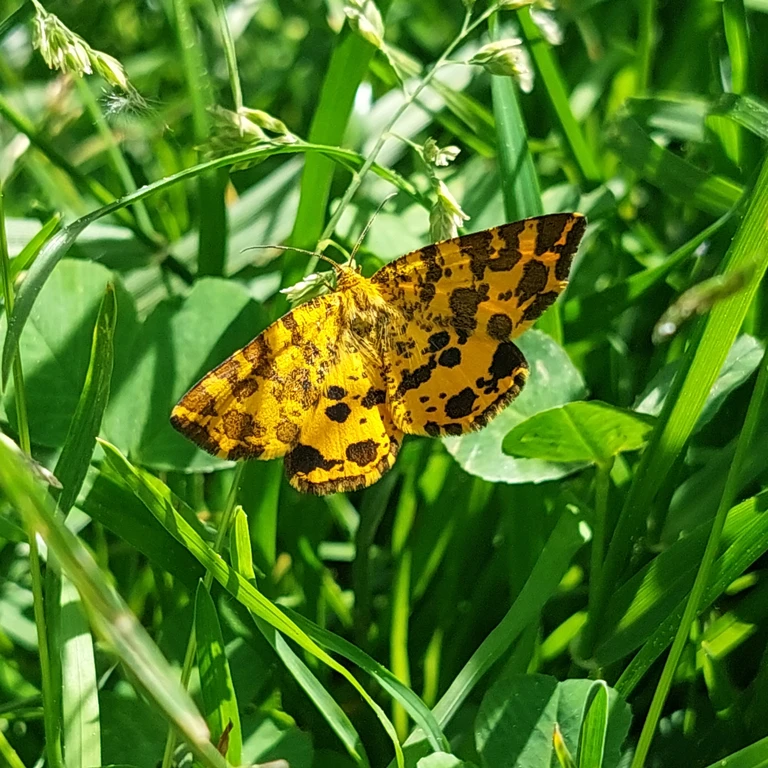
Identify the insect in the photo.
Pseudopanthera macularia
